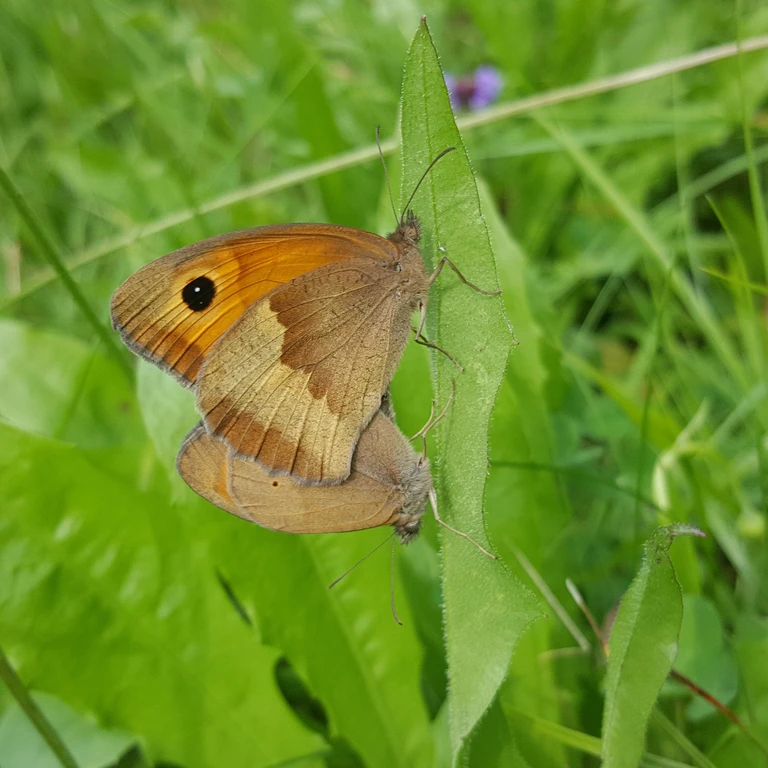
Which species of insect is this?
Maniola jurtina
